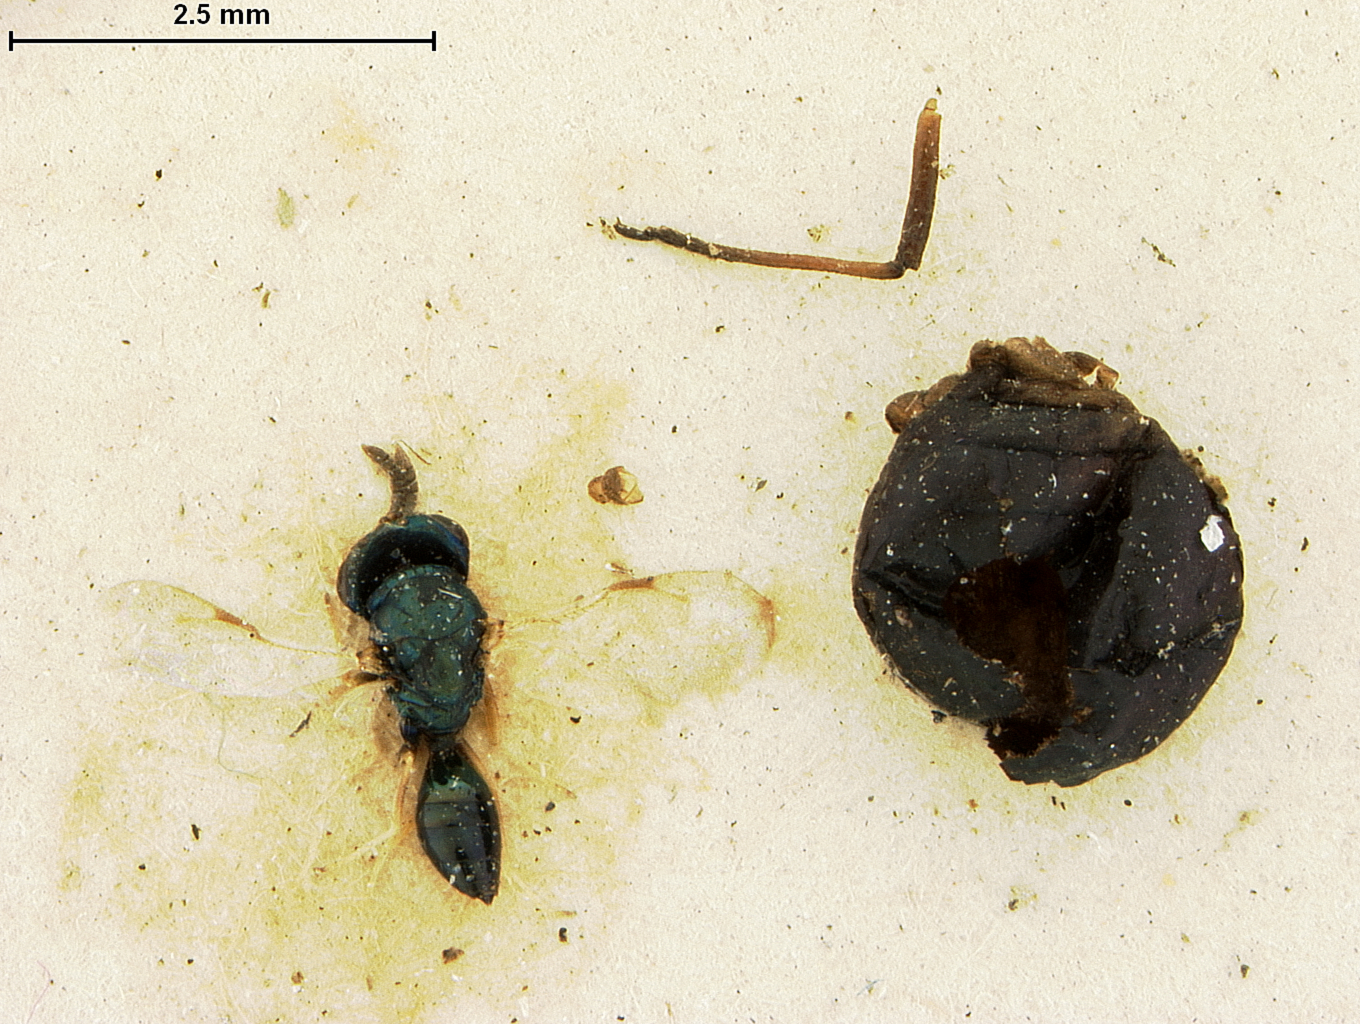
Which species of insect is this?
Pachyneura nawai
